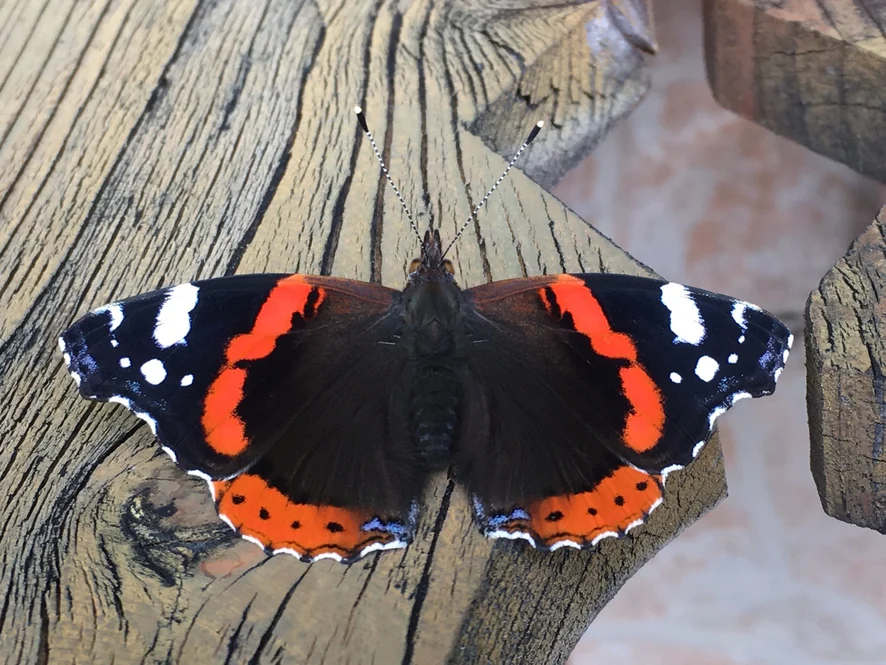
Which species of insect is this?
Vanessa atalanta
